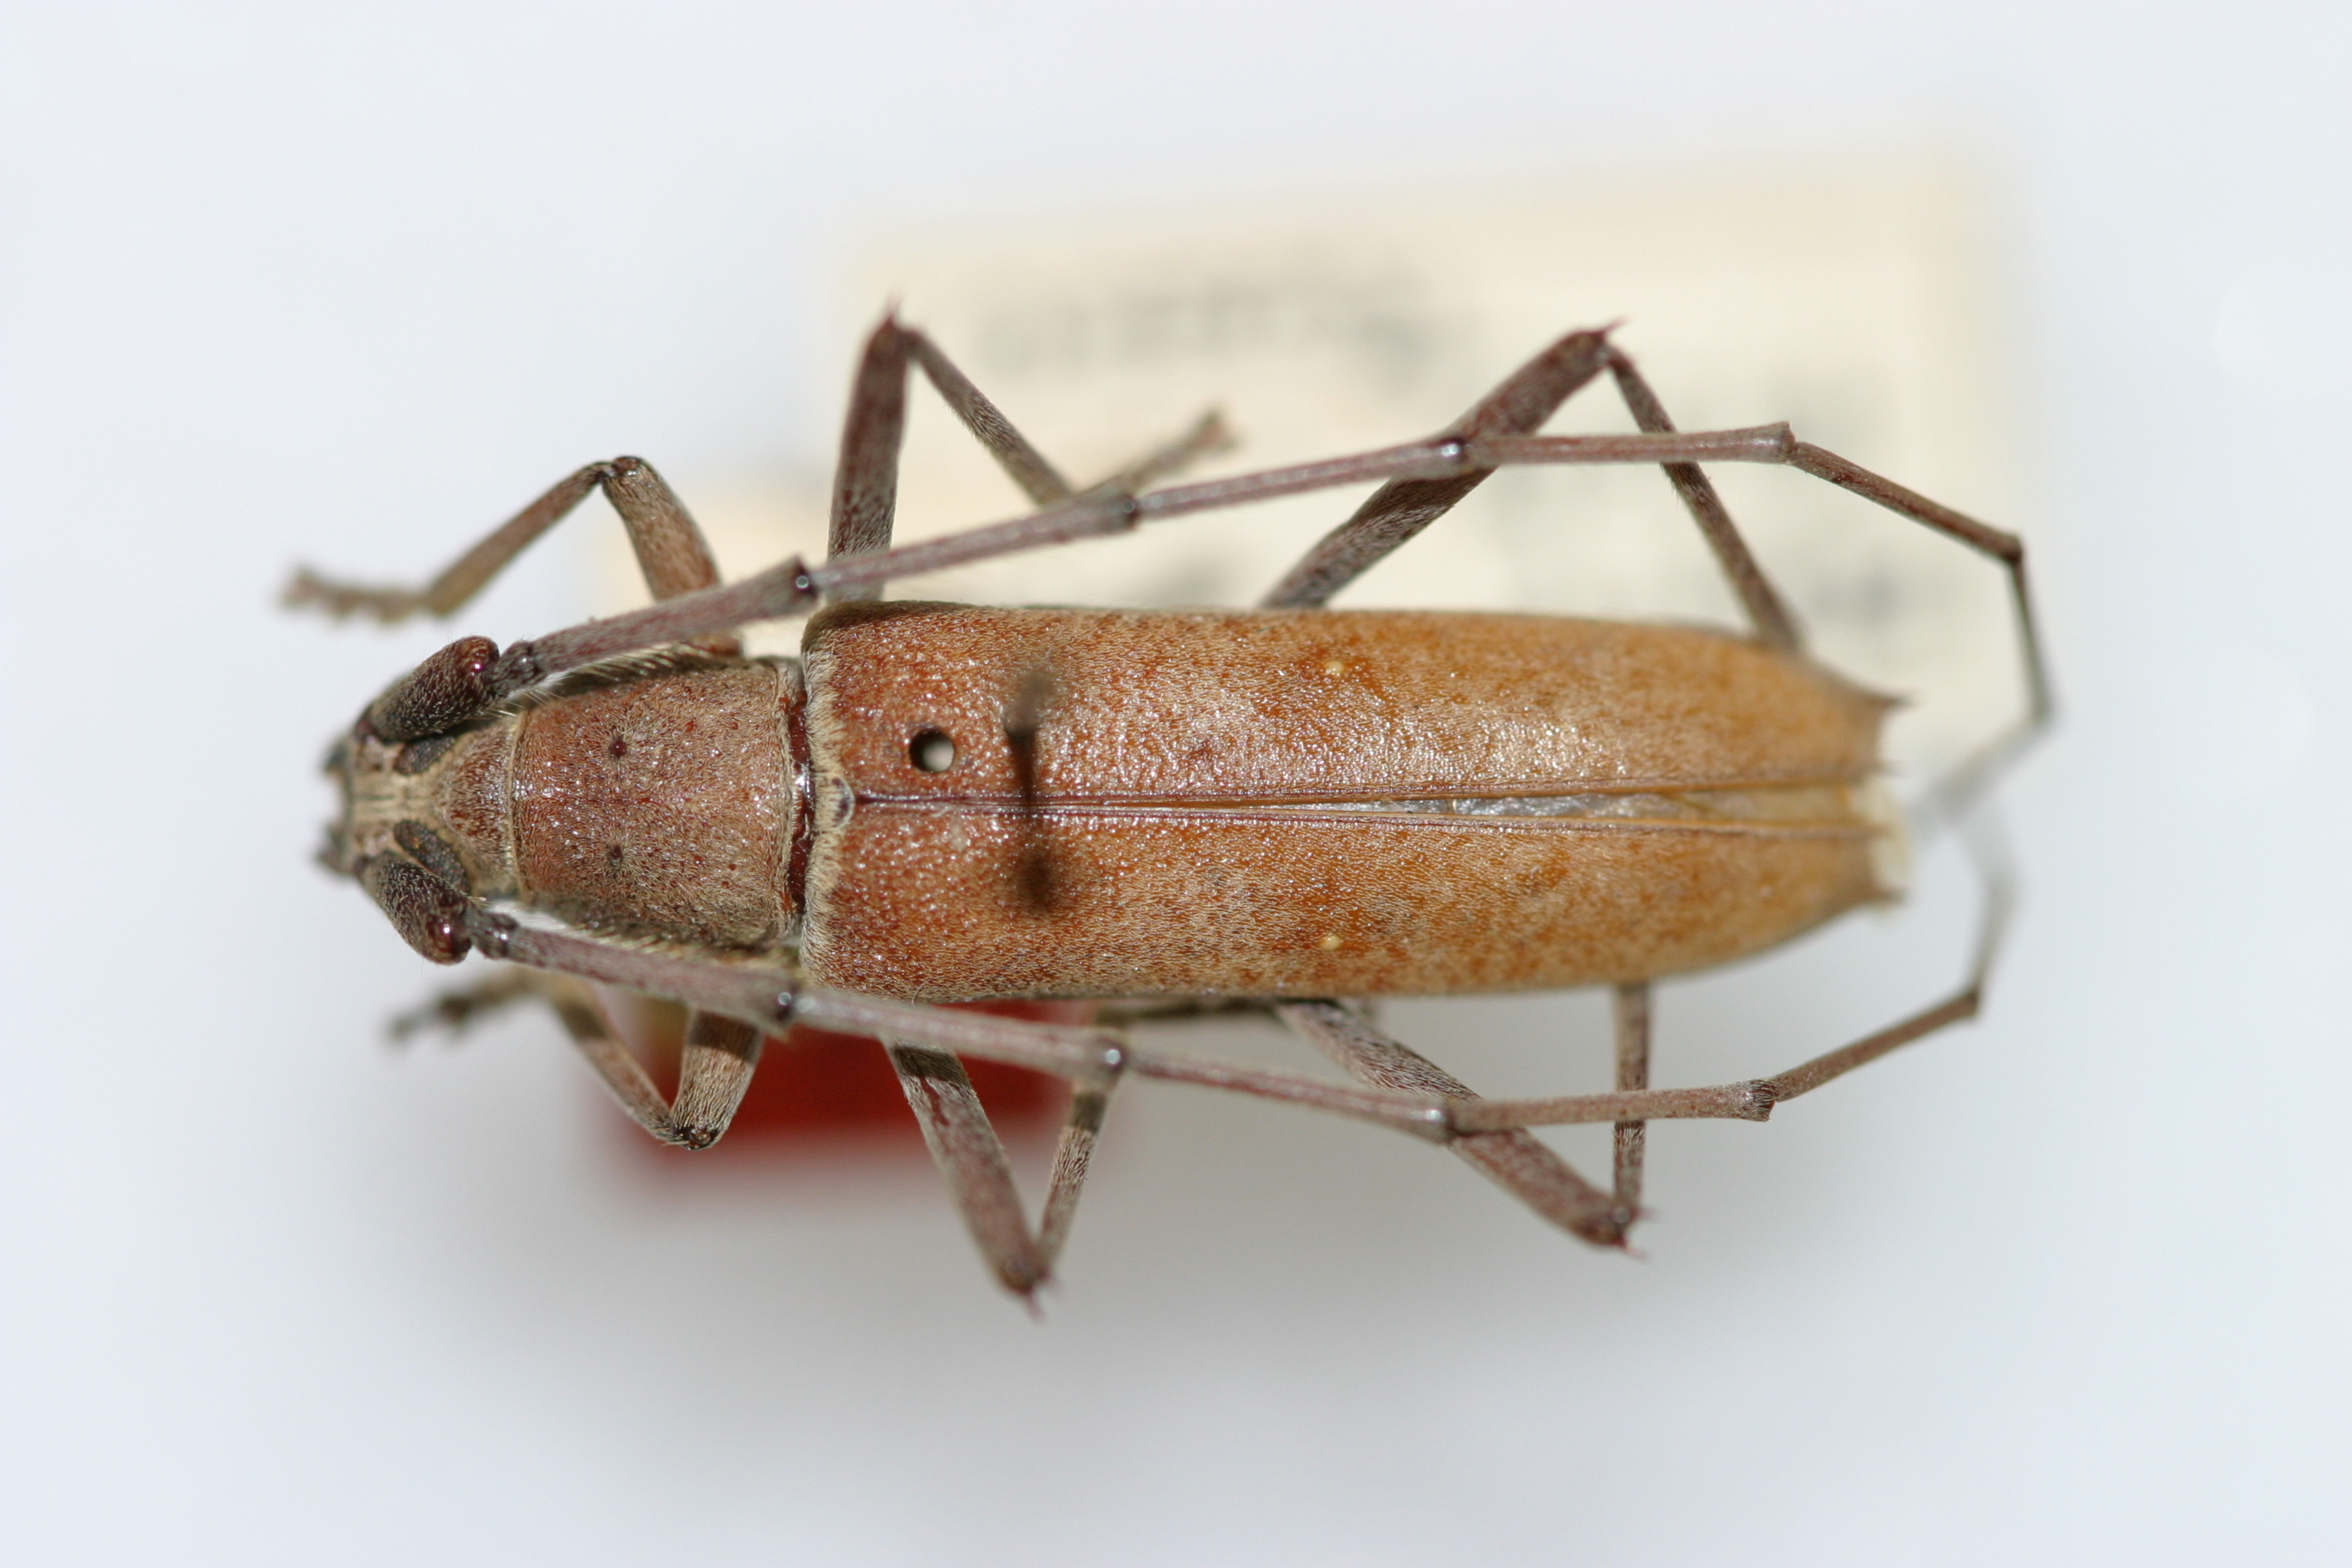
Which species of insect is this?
Eburia fisheri
